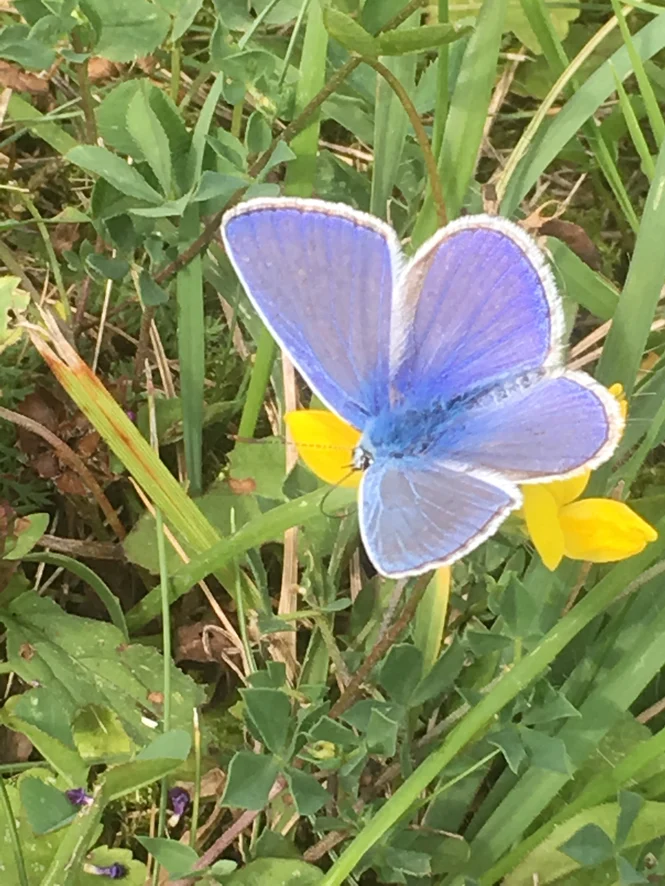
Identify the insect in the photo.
Polyommatus icarus
